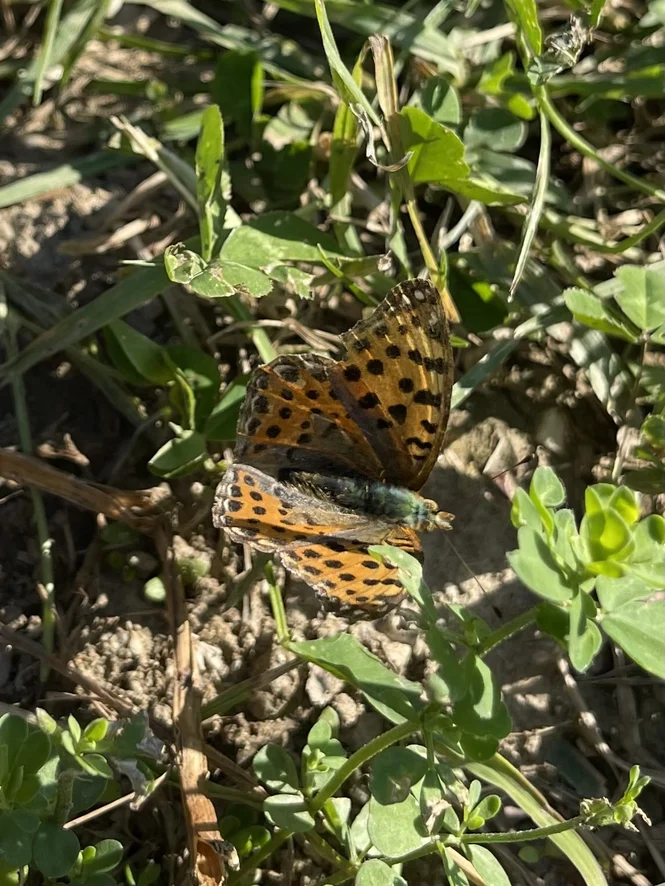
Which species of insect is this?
Issoria lathonia
